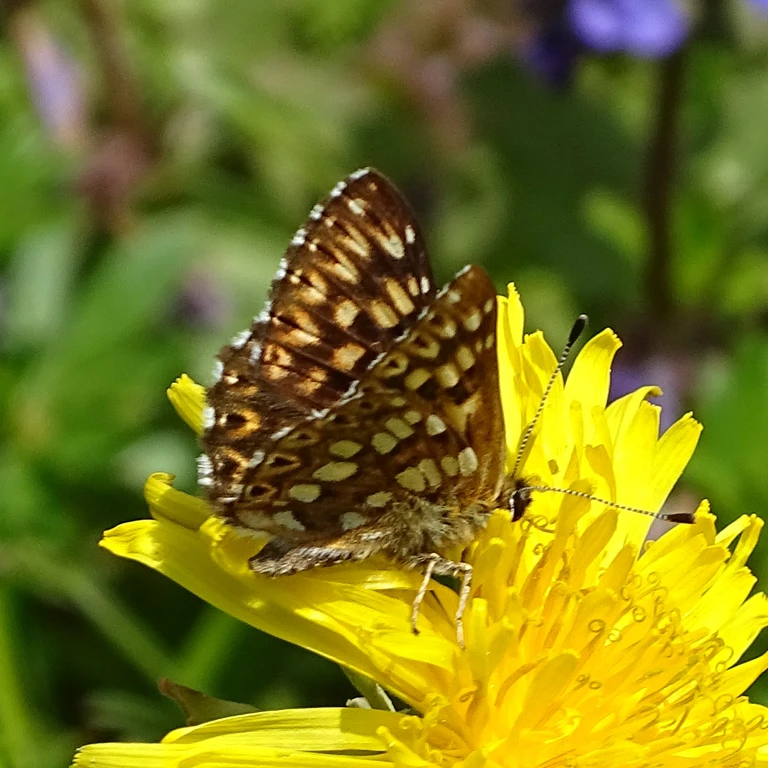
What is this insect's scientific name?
Hamearis lucina
